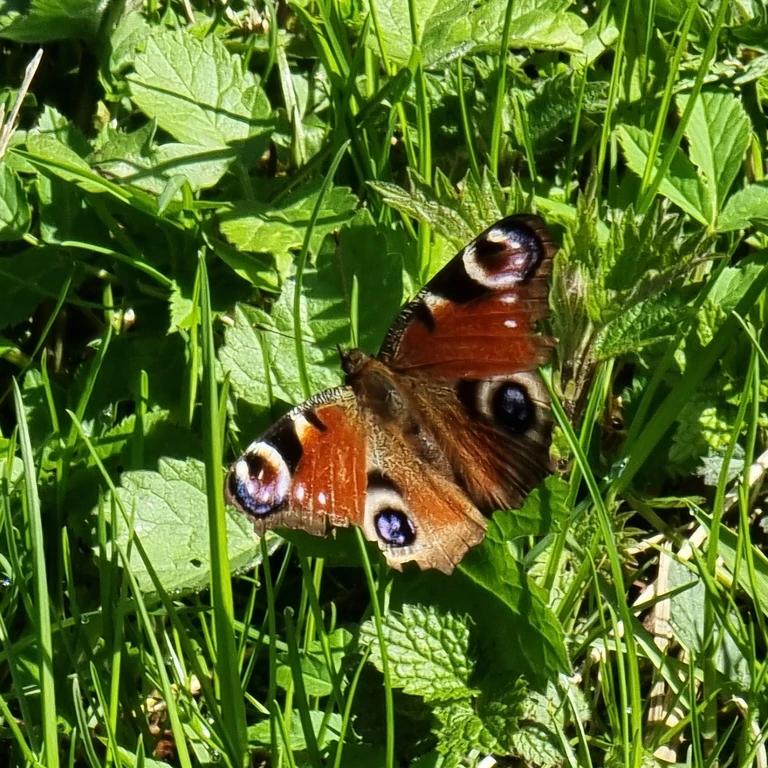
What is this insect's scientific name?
Aglais io
